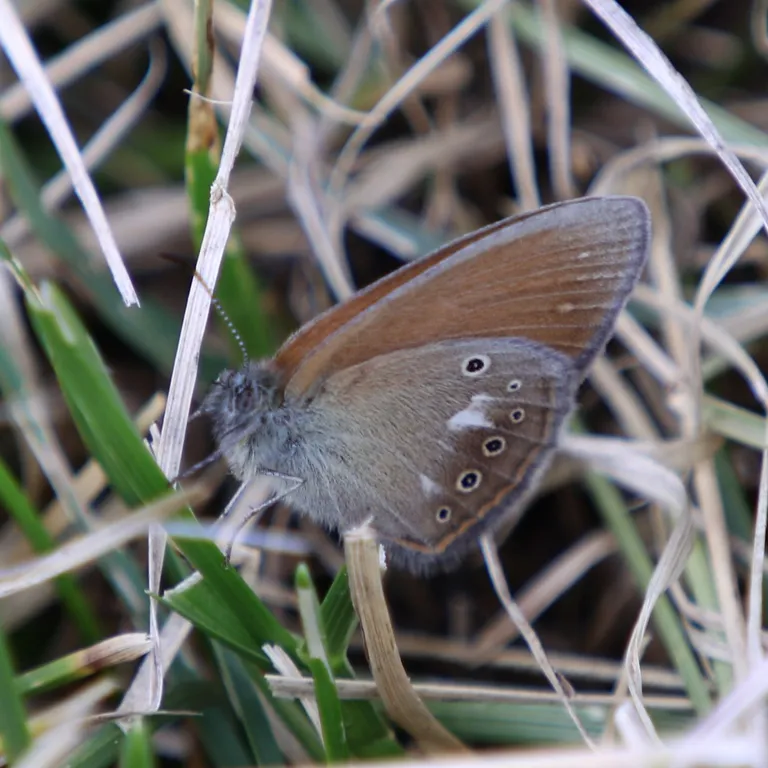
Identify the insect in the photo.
Coenonympha glycerion (also Coenonympha iphis)
